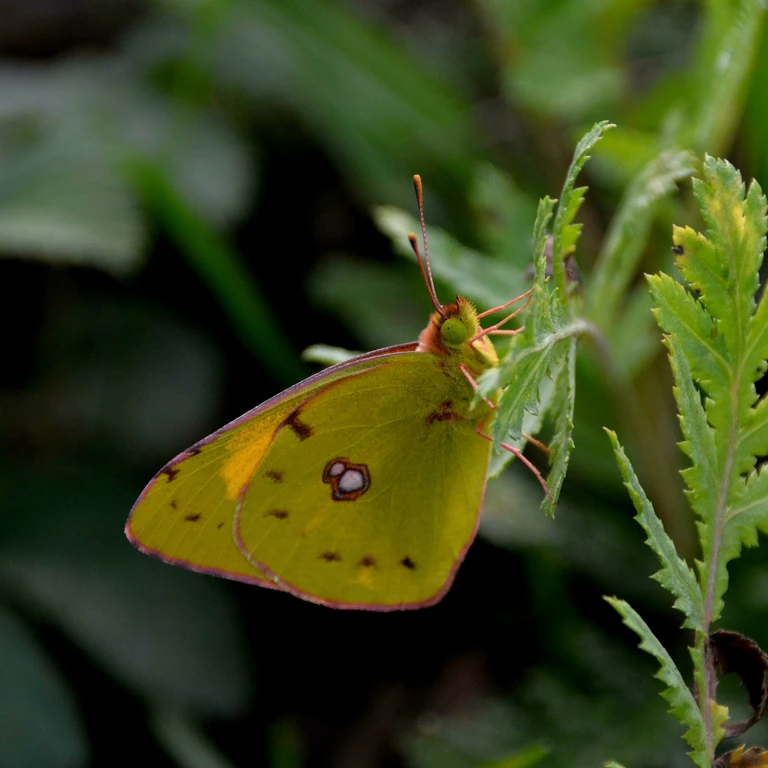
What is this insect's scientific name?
Colias croceus
